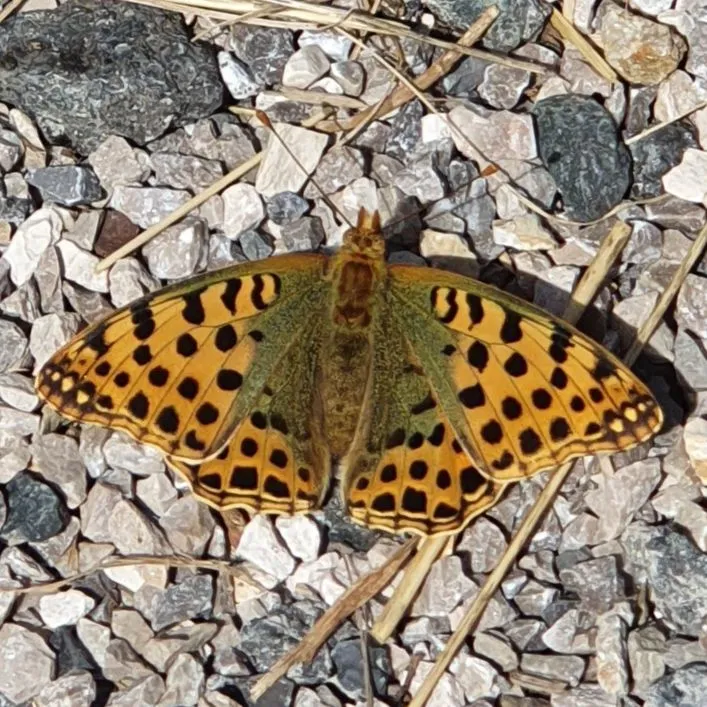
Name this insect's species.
Issoria lathonia
